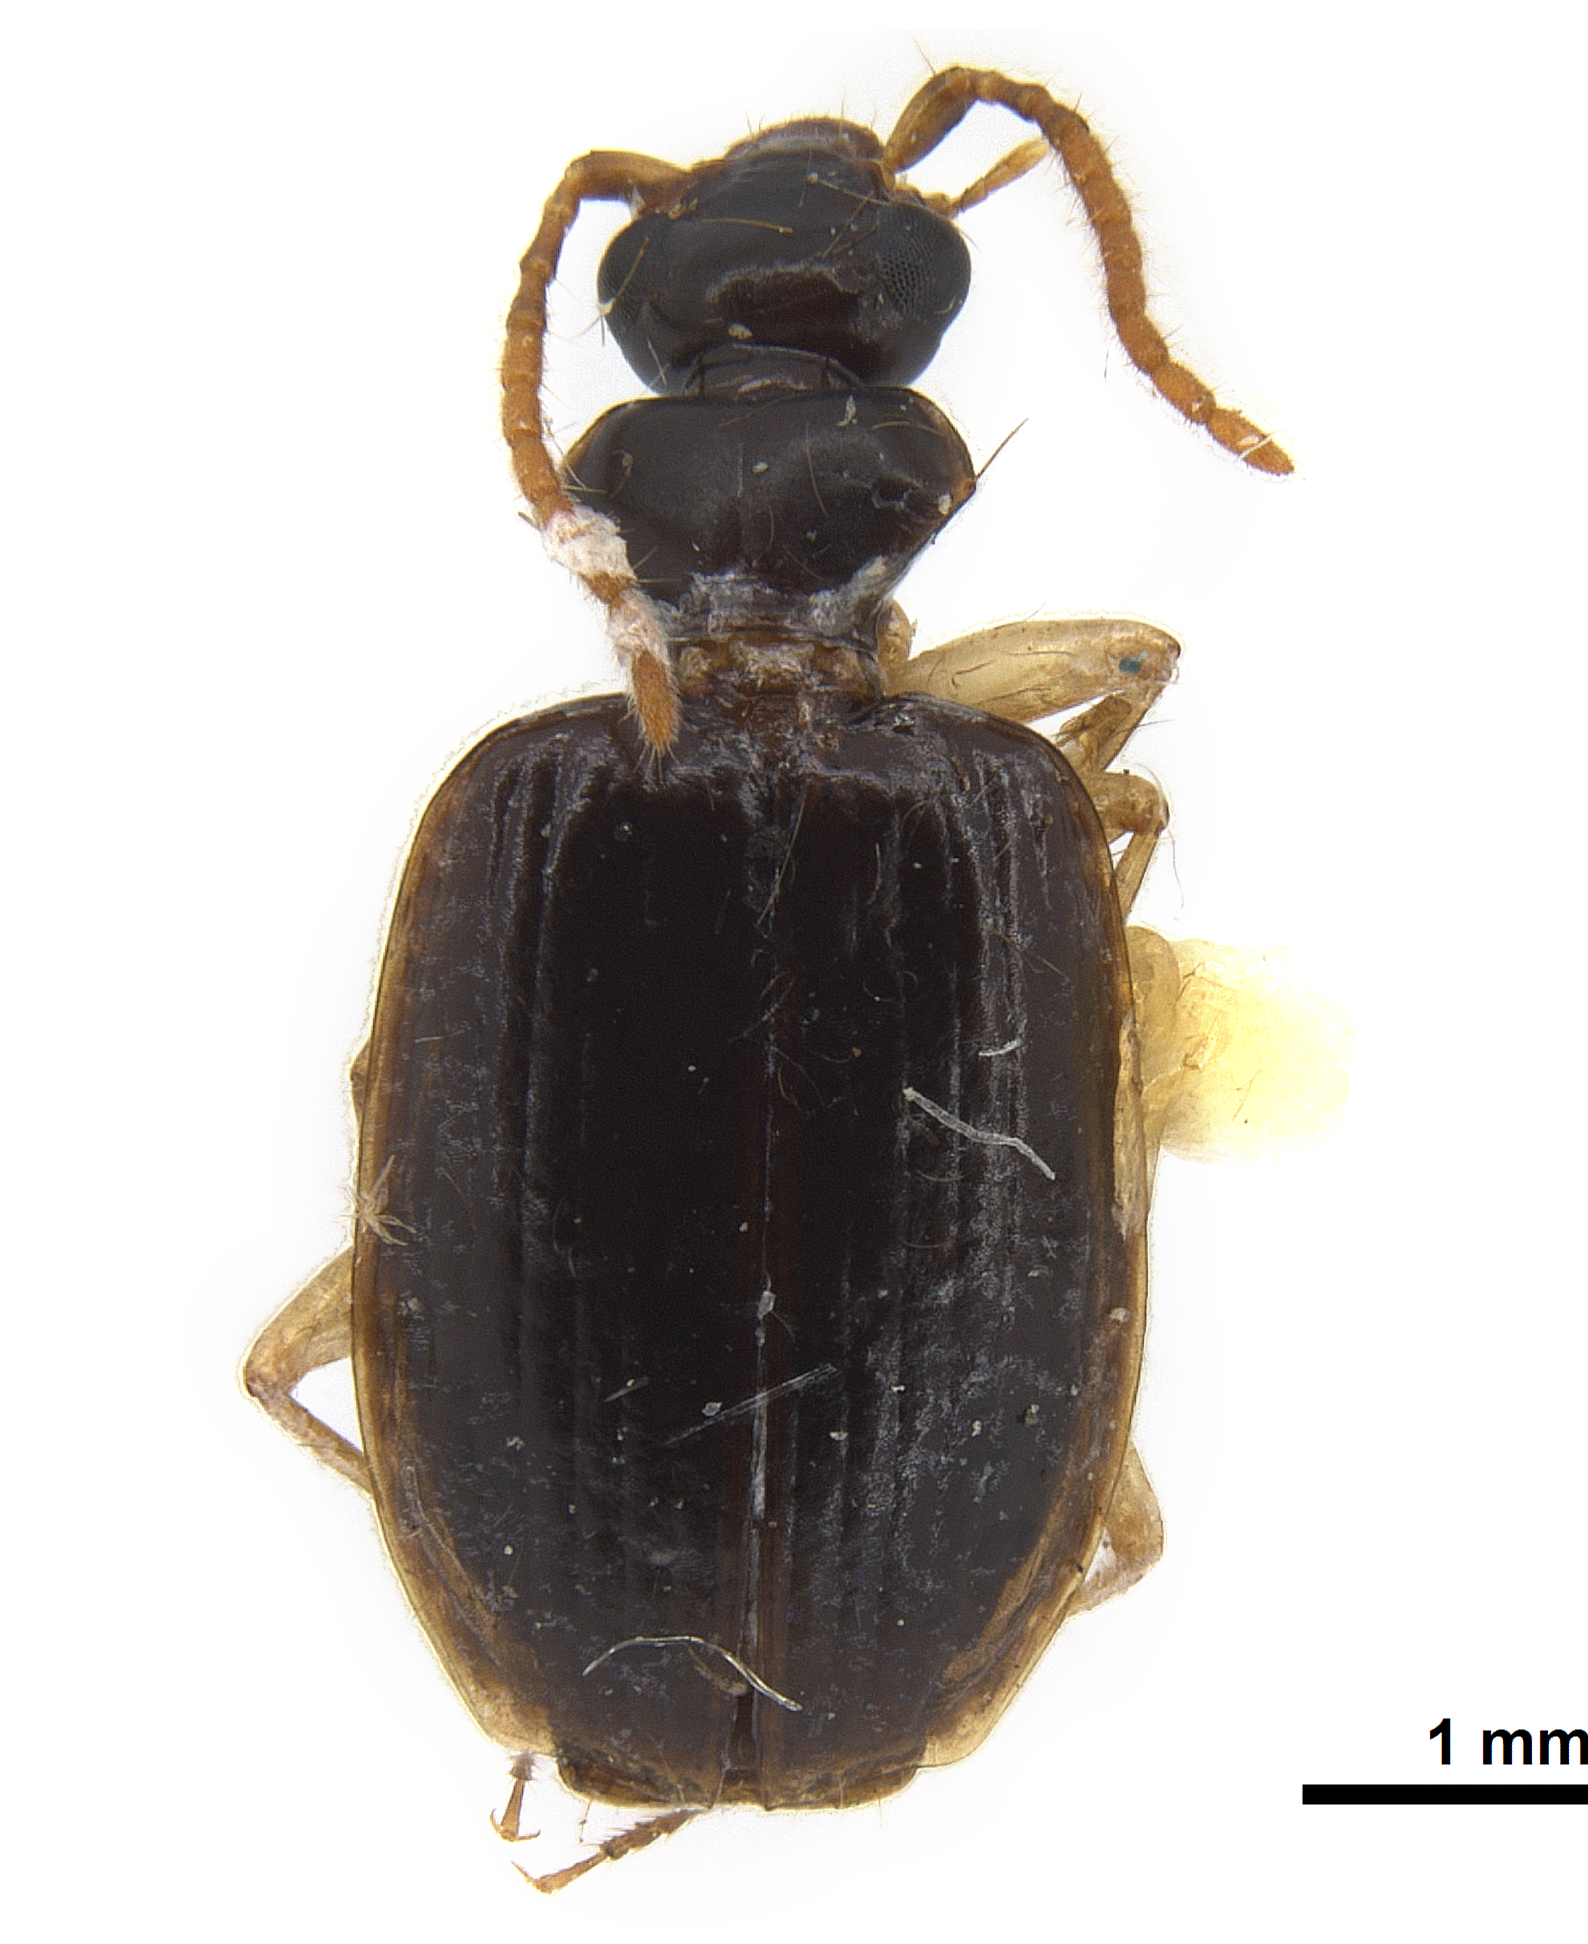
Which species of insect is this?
Pentagonica flavipes
